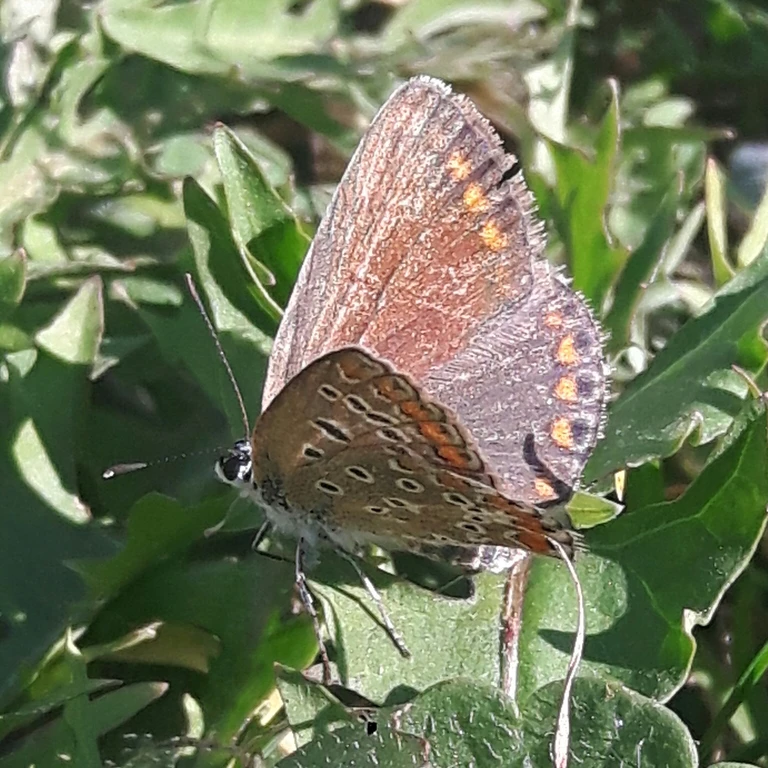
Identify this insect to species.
Polyommatus icarus
